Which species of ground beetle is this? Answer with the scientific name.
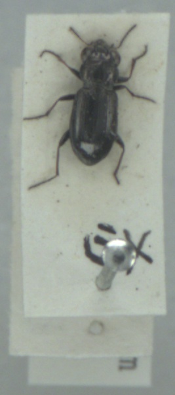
Notiophilus palustris
